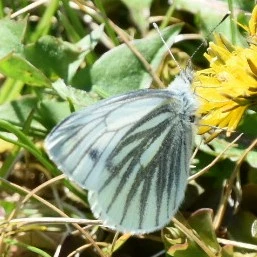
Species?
Pieris napi
